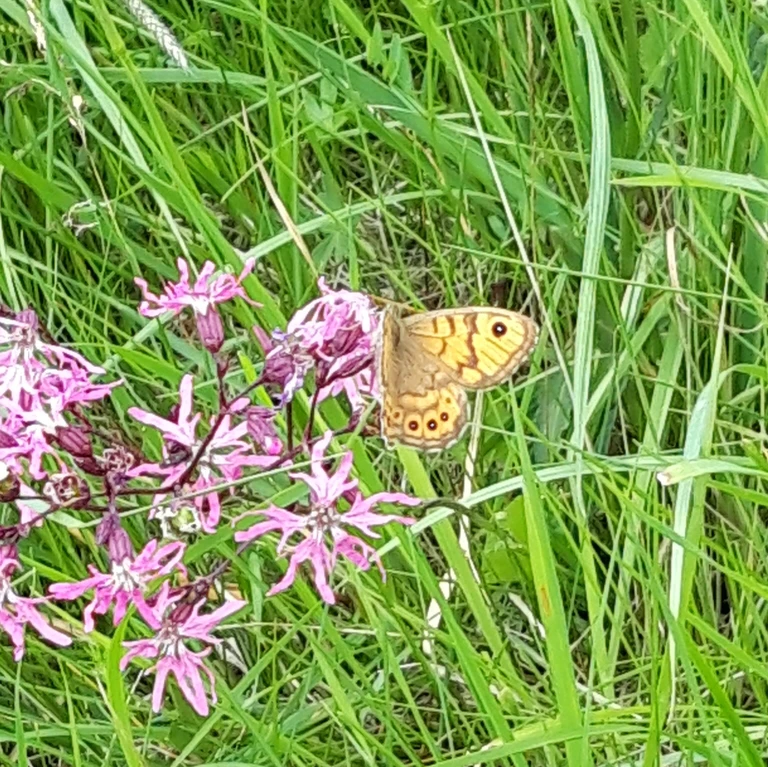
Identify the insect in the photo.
Lasiommata megera (also Pararge megera)
